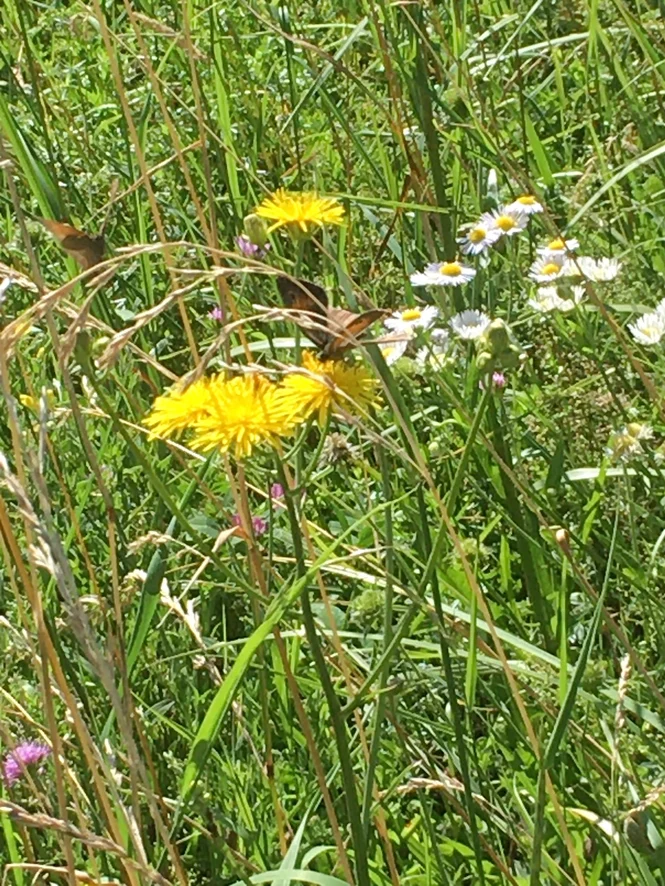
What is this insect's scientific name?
Maniola jurtina
